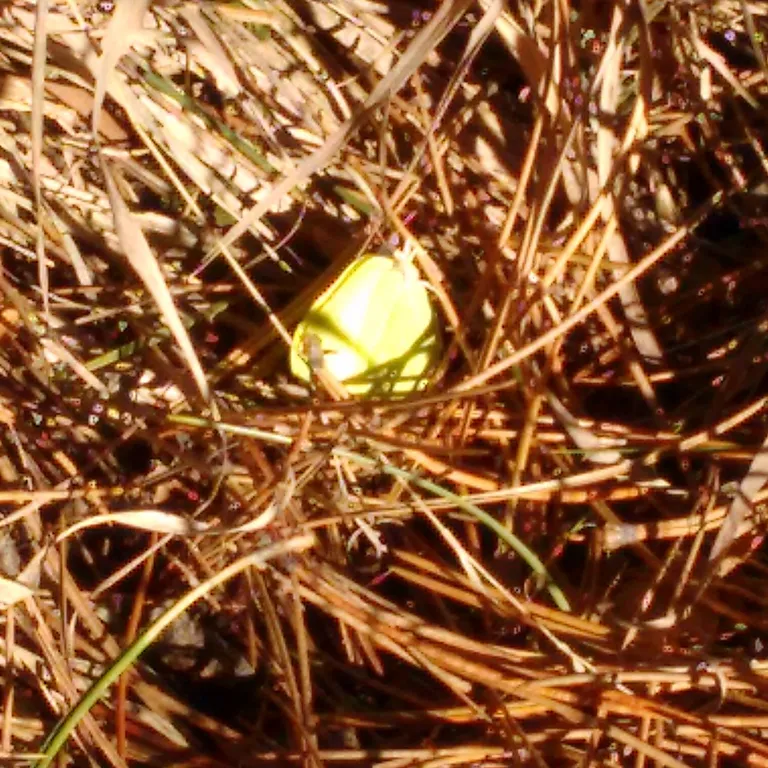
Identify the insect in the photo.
Gonepteryx rhamni
